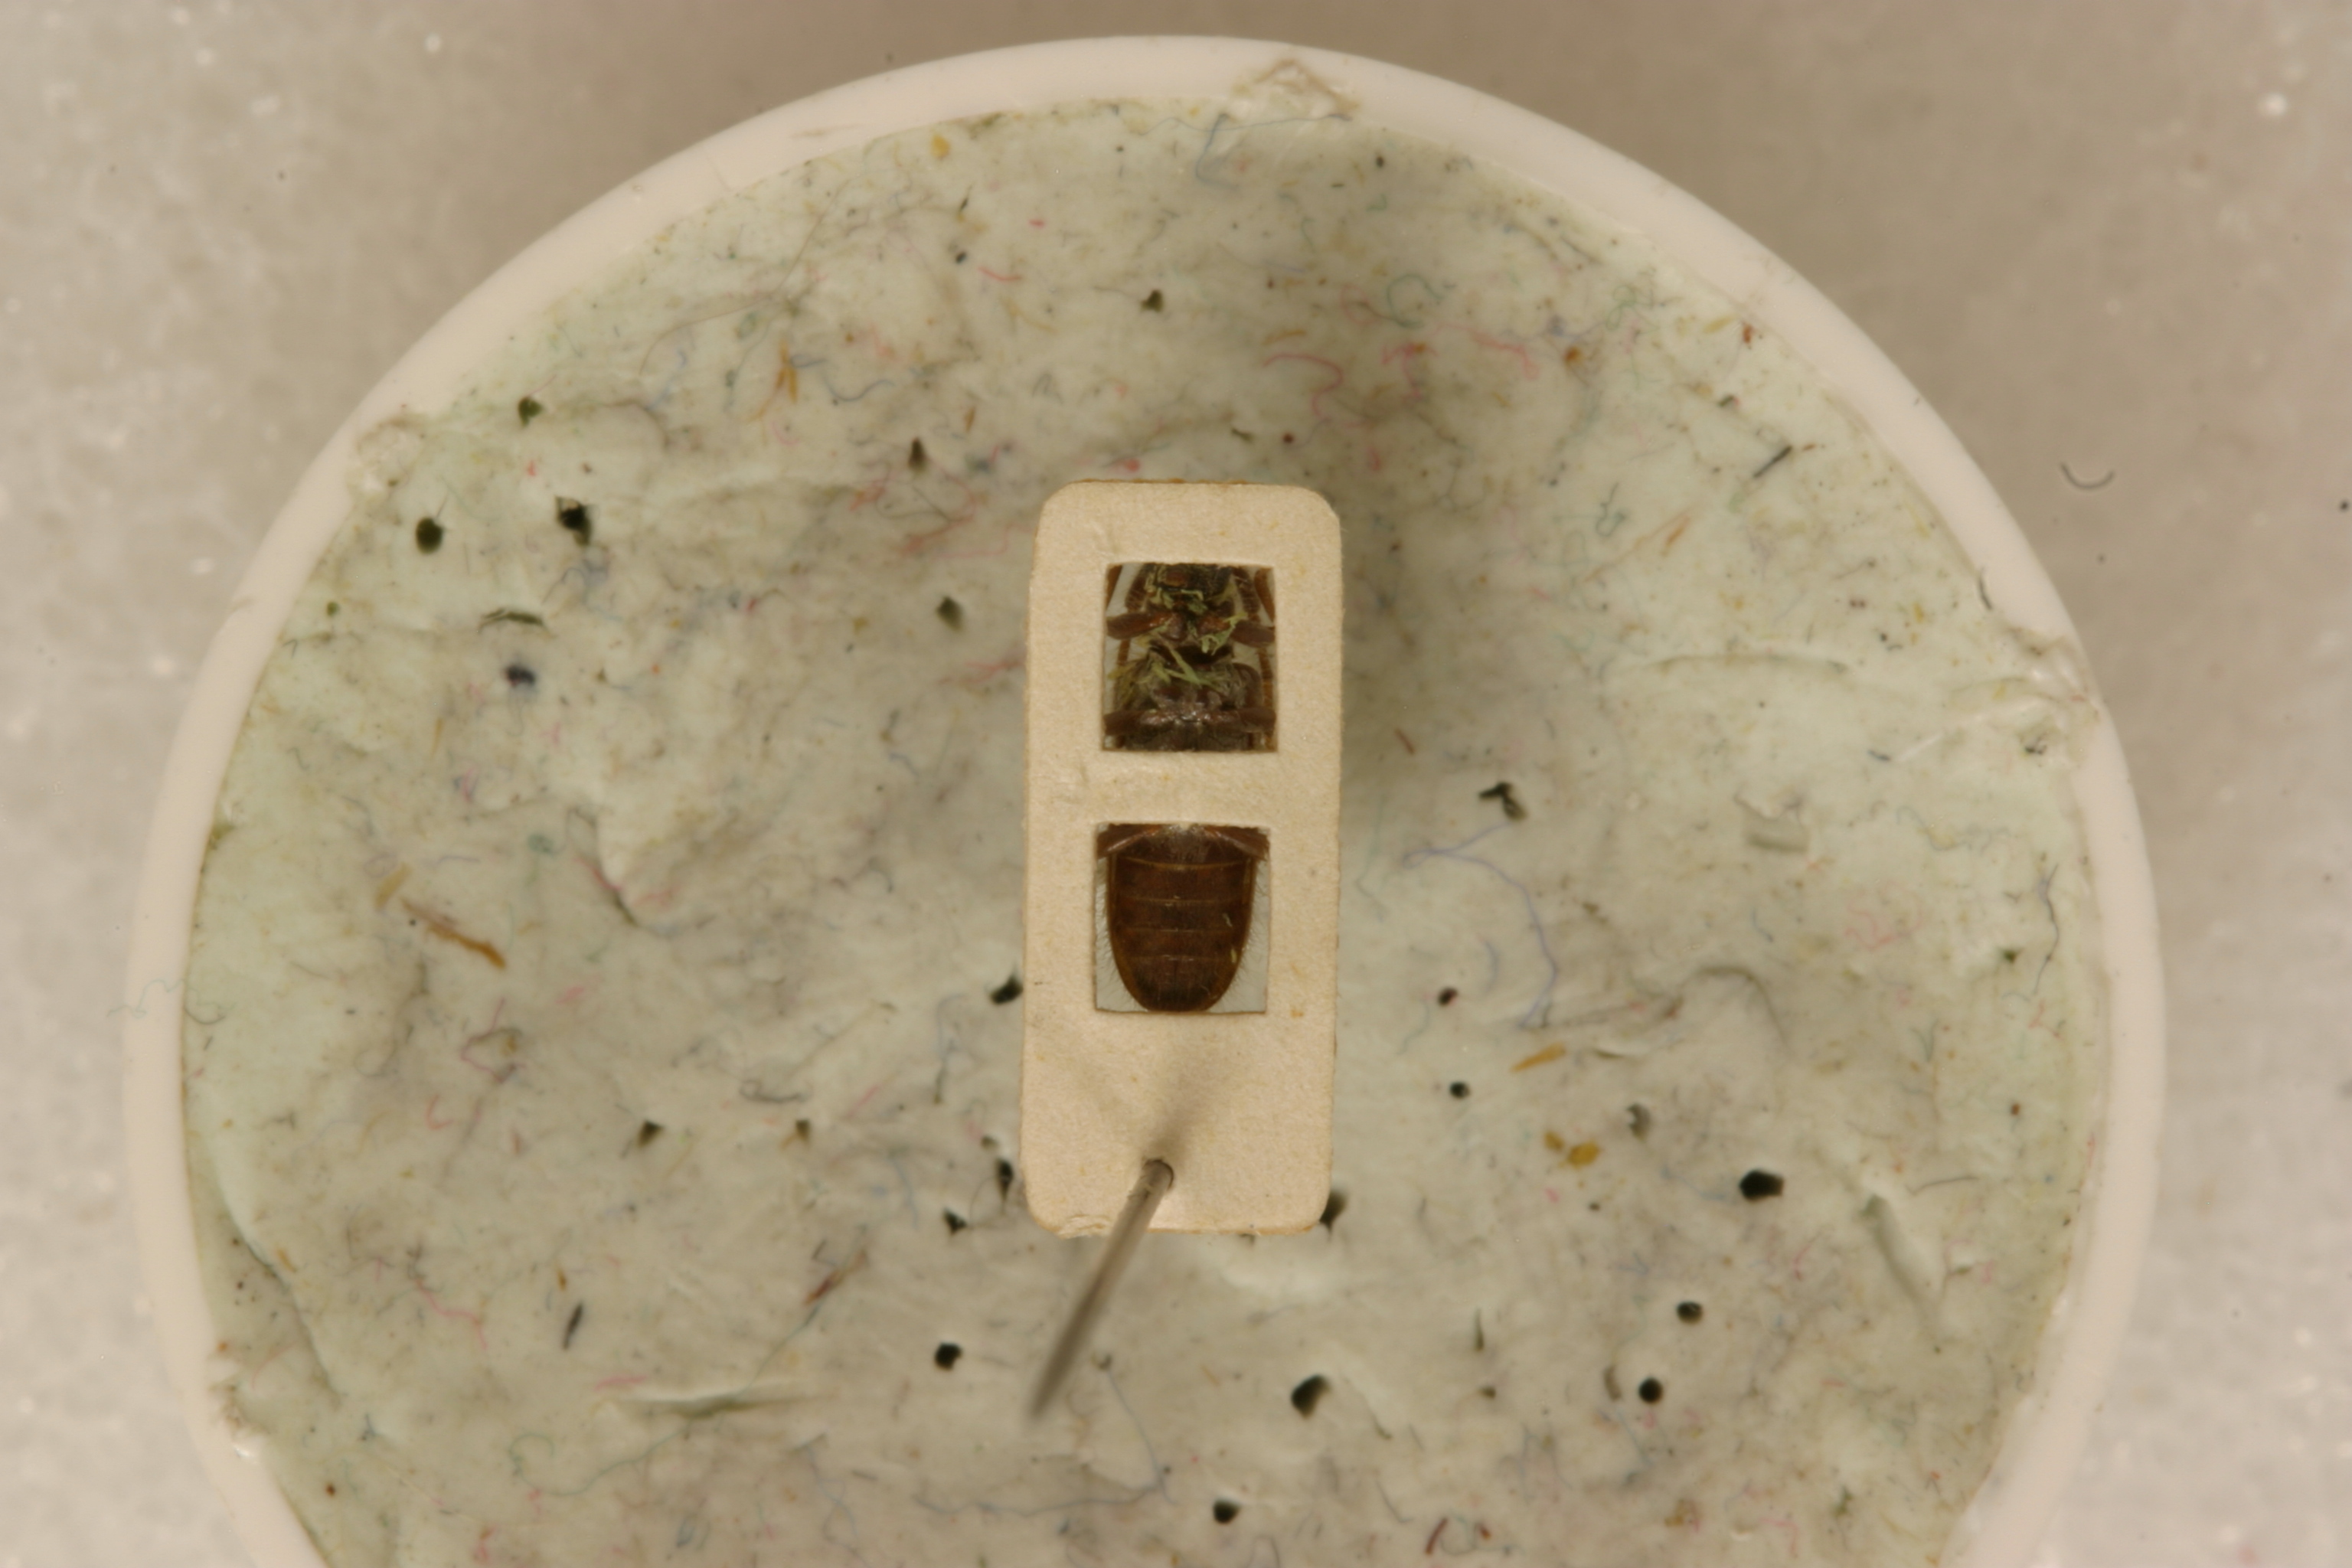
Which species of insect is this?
Sophronica longiscapus
